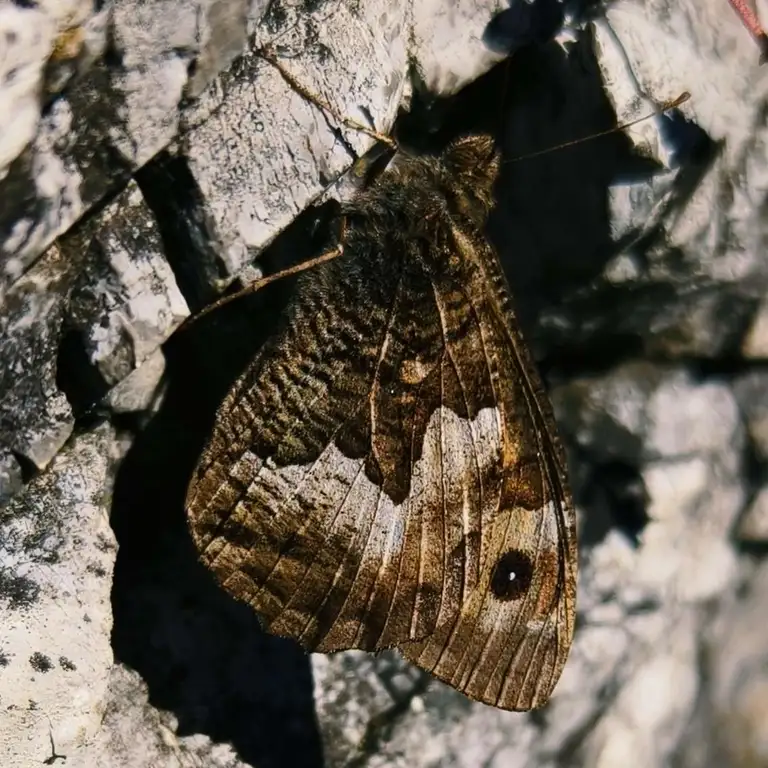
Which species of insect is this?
Hipparchia semele
